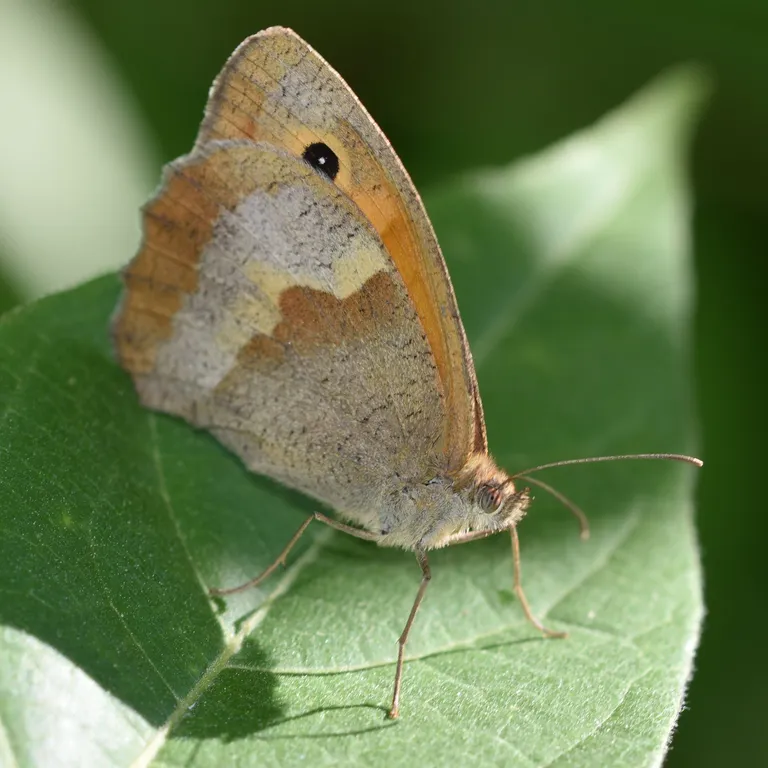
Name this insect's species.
Maniola jurtina
